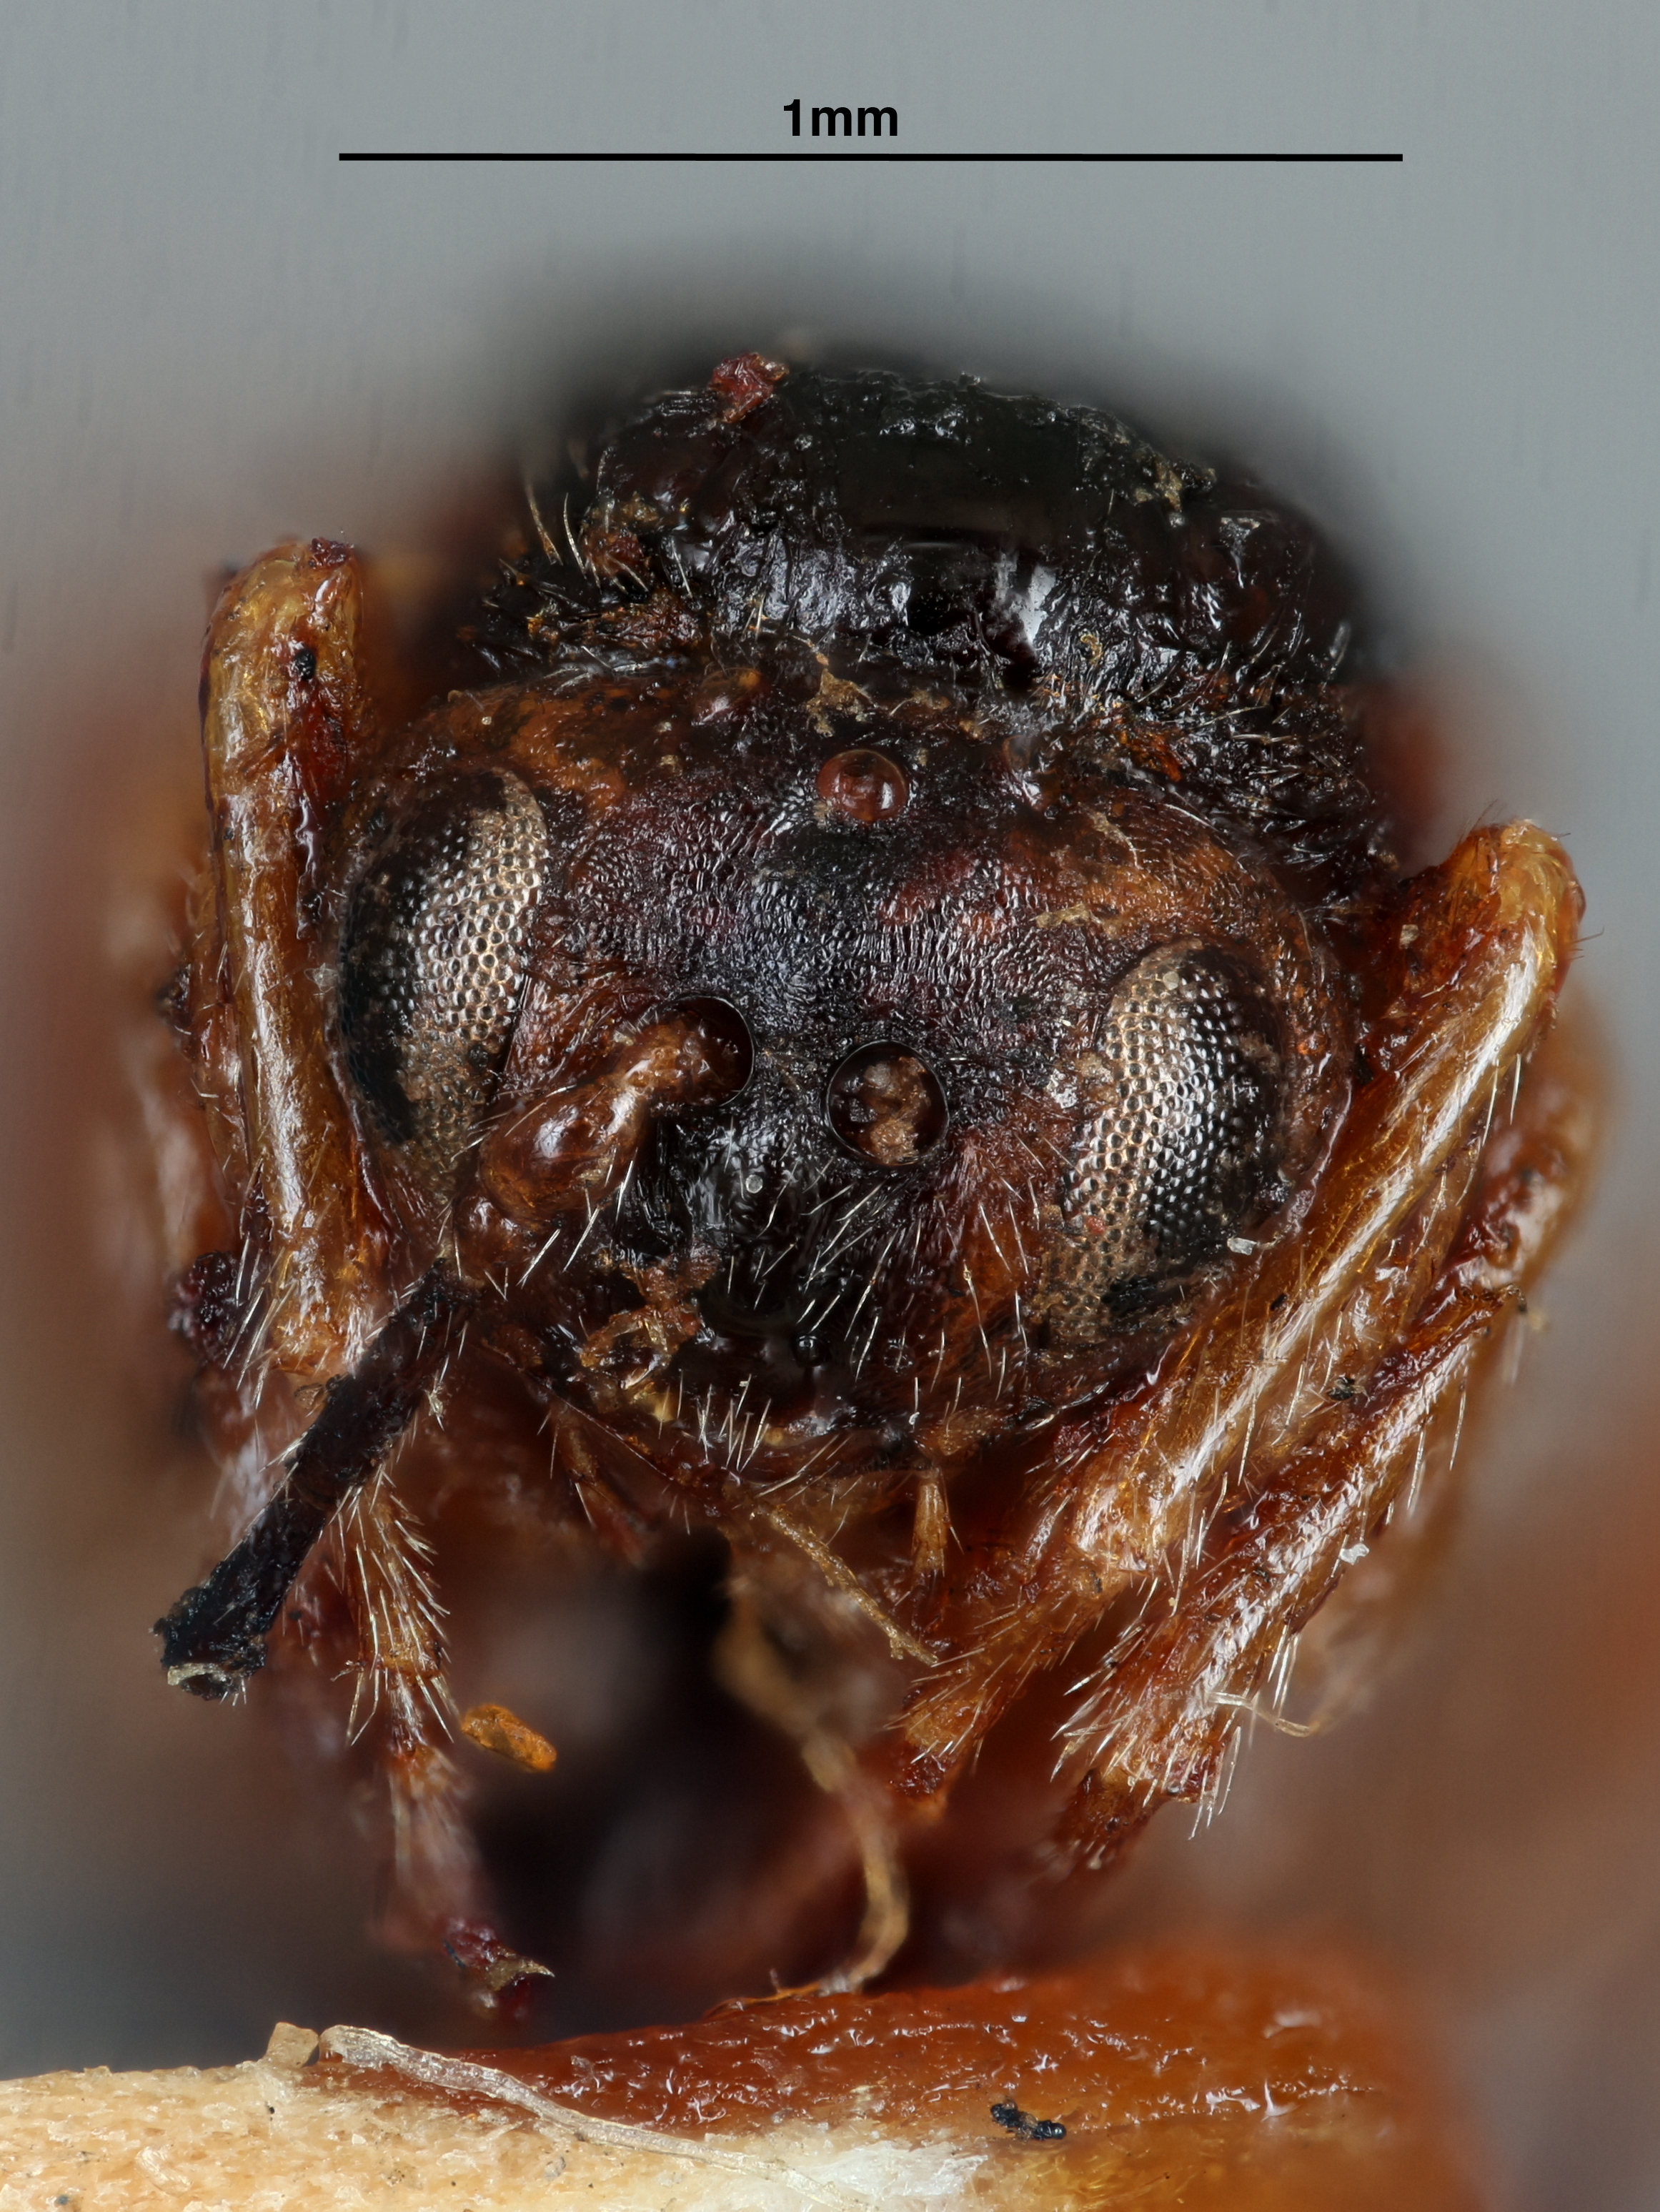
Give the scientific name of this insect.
Dryophanta rydbergiana
